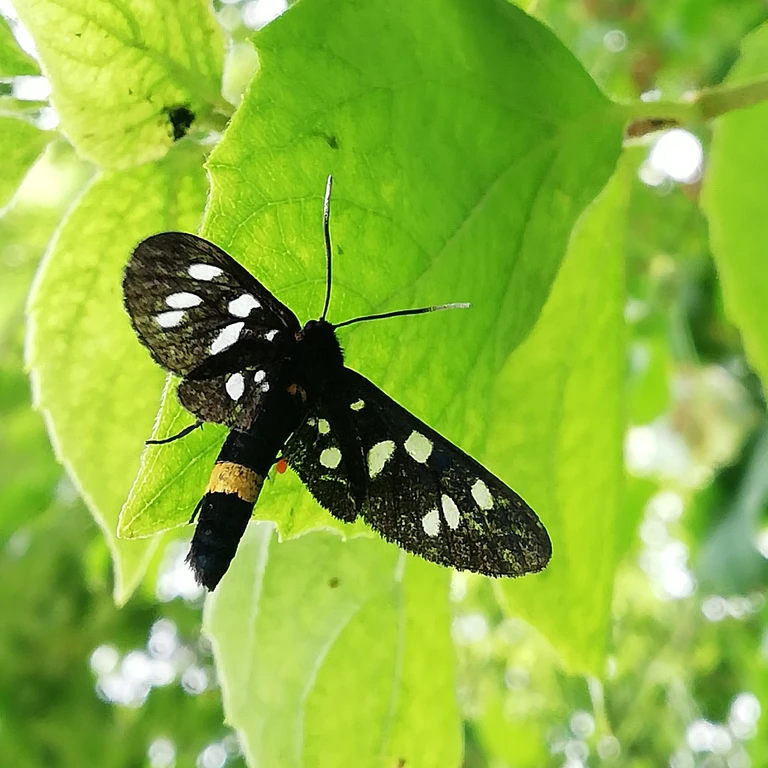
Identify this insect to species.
Amata phegea
